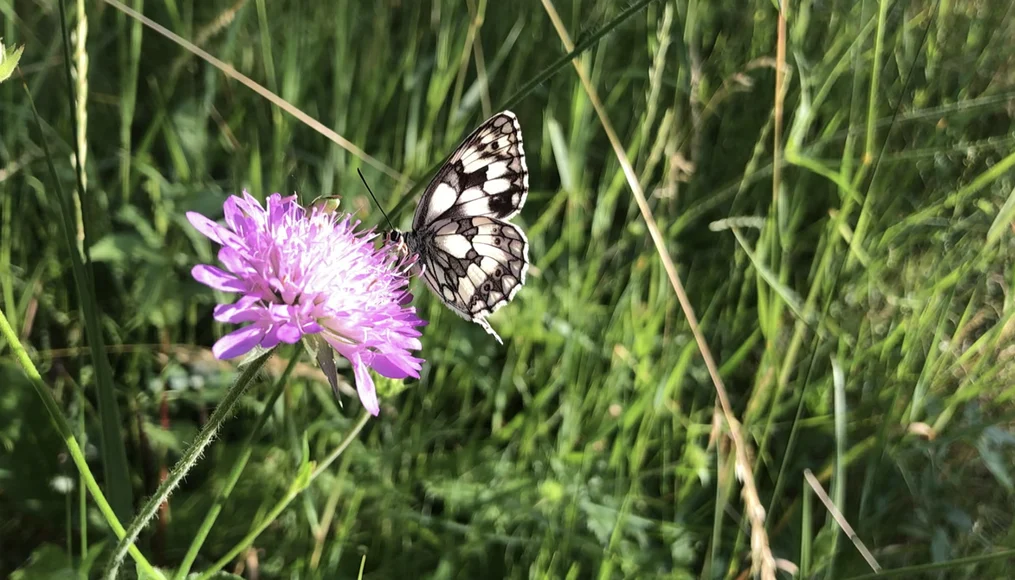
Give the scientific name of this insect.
Melanargia galathea
